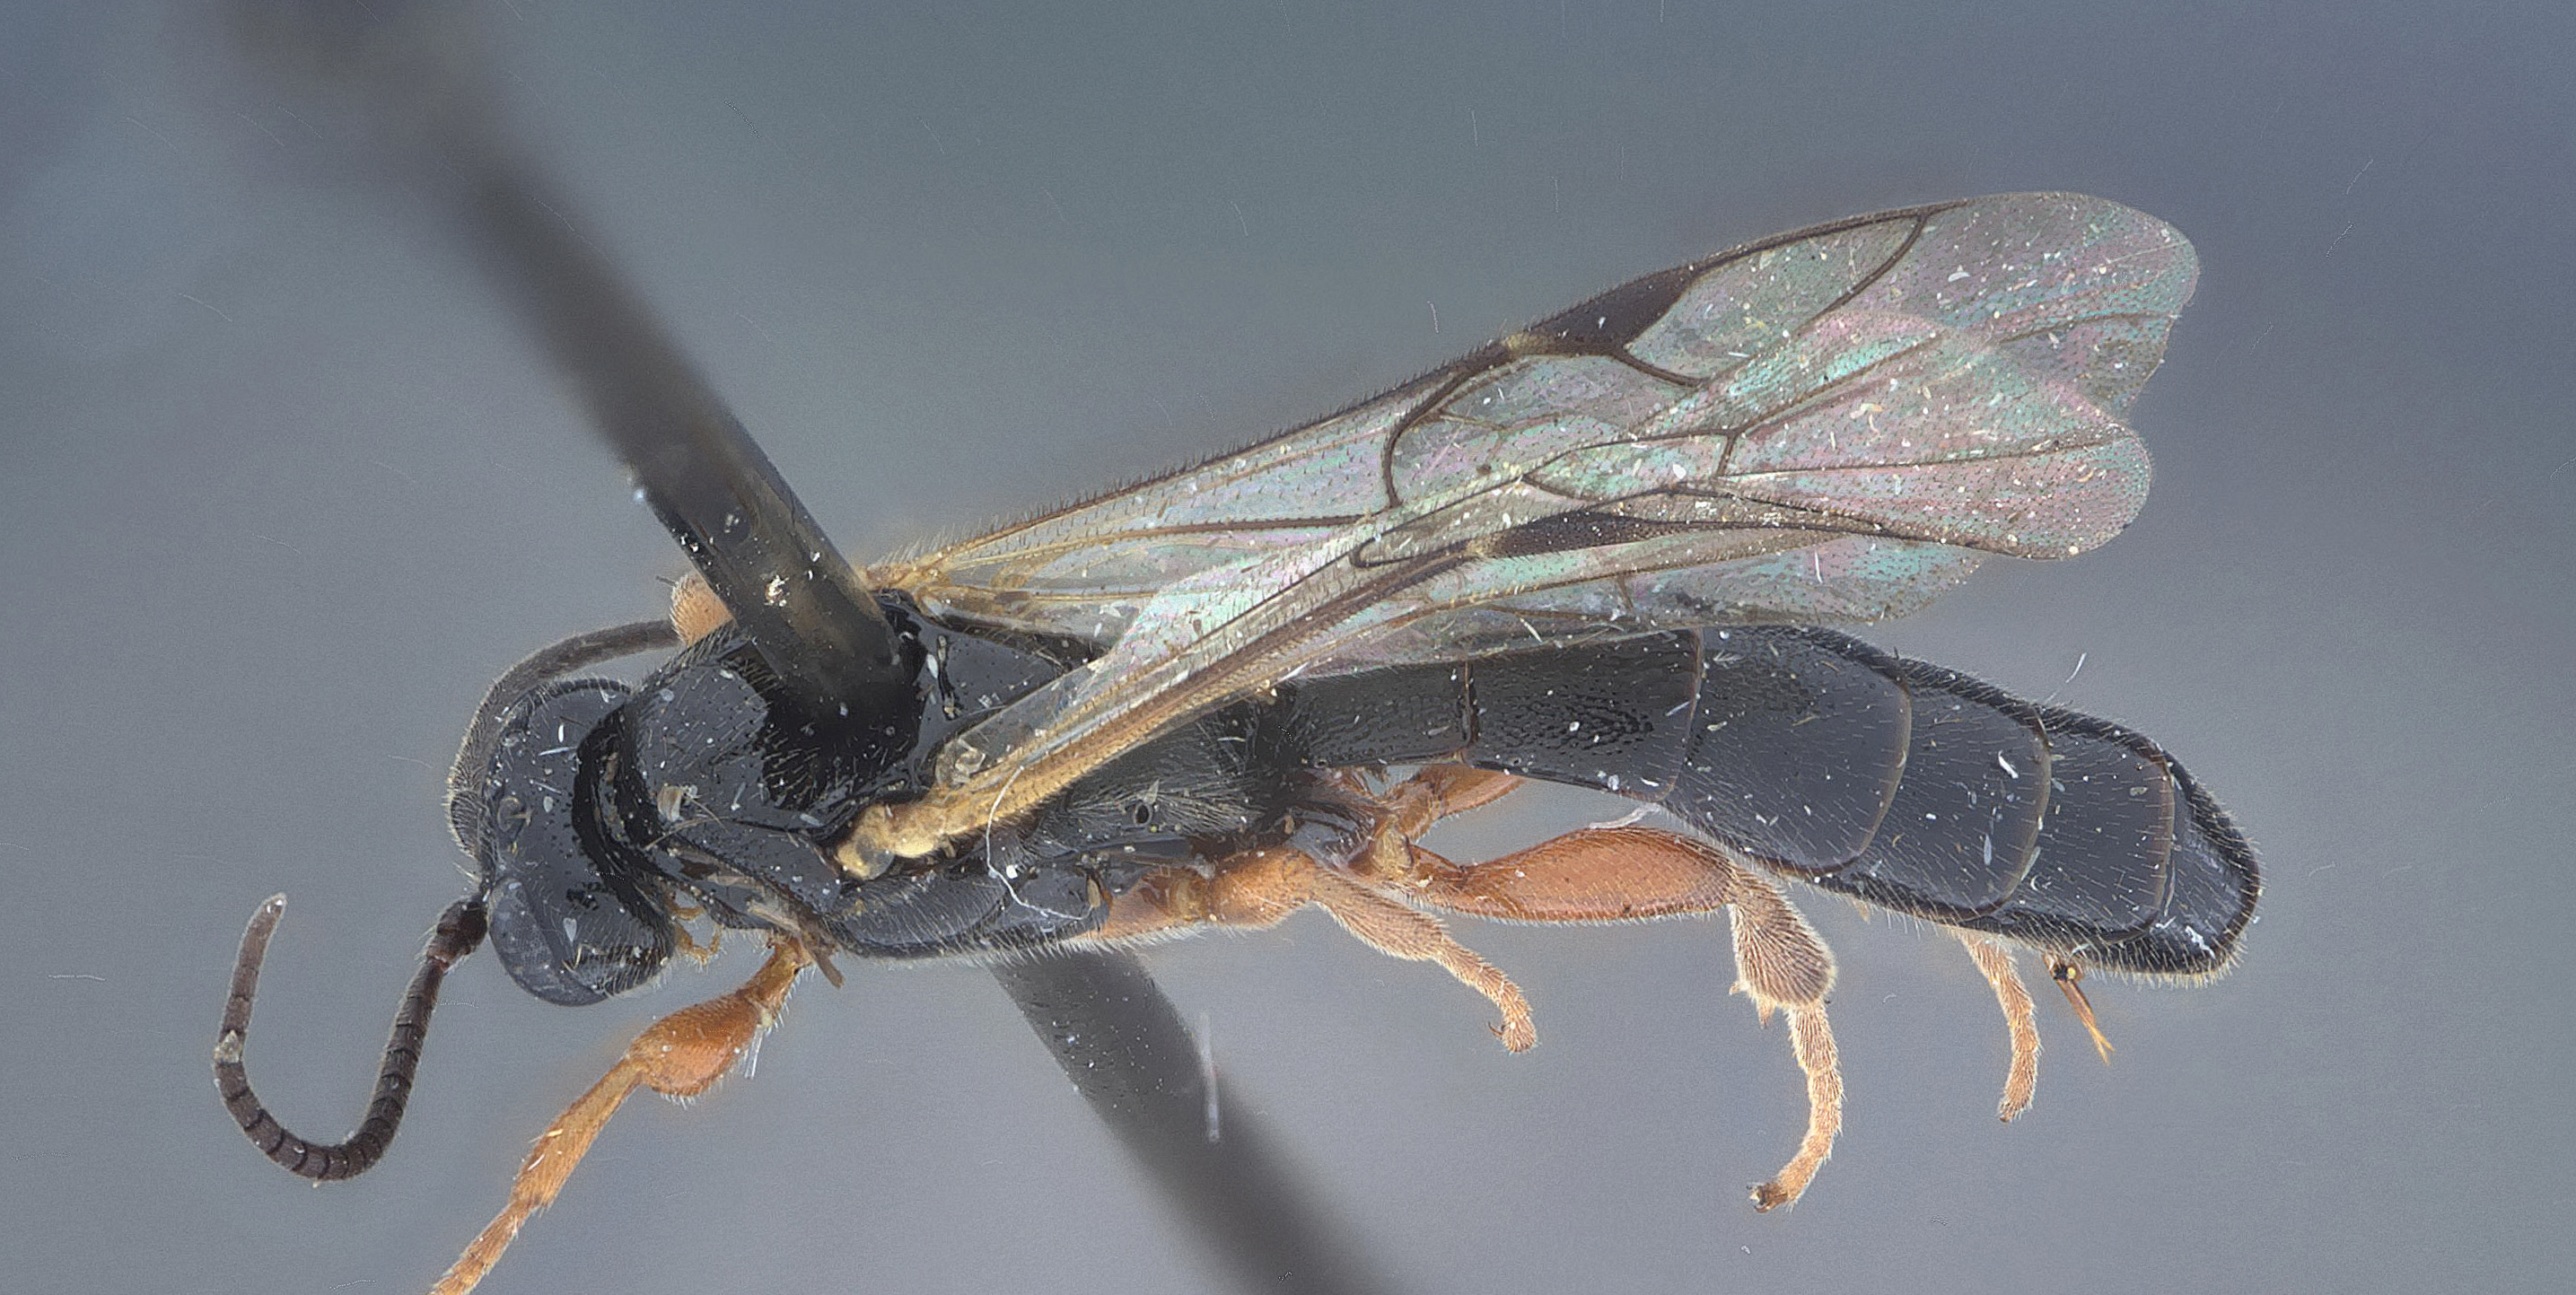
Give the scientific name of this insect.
Carria dreisbachi
